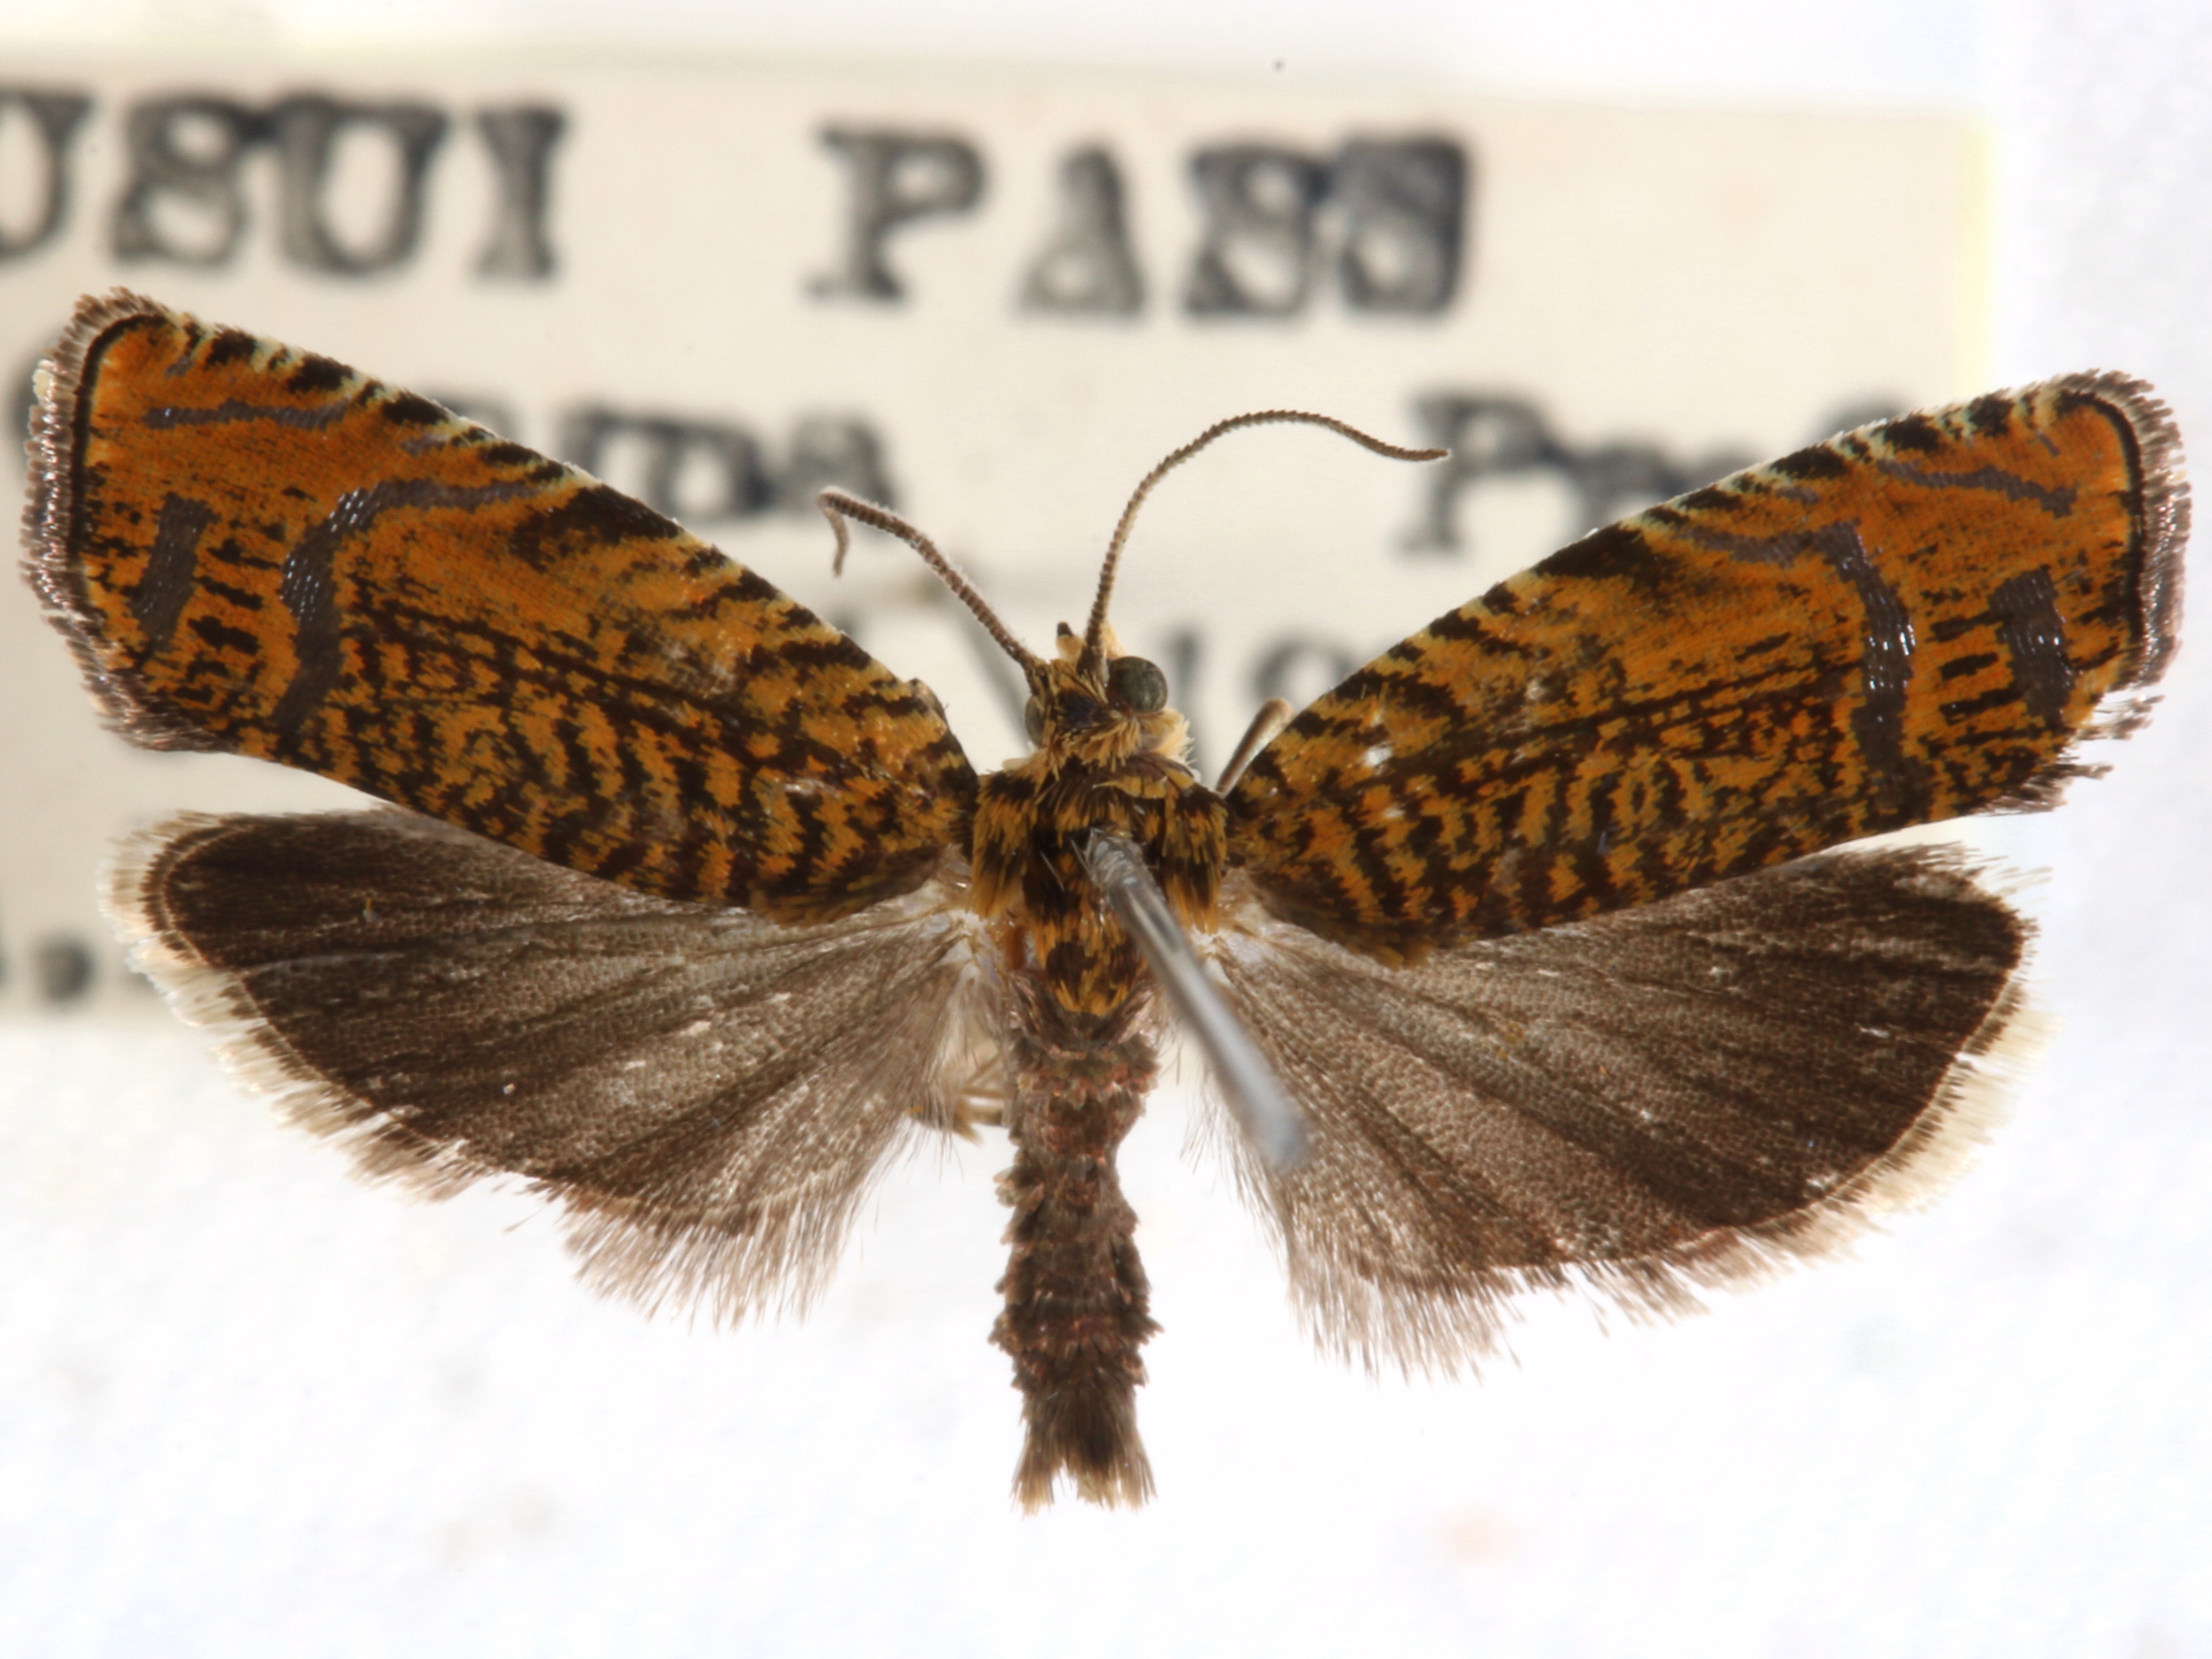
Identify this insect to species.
Olethreutes subretracta
